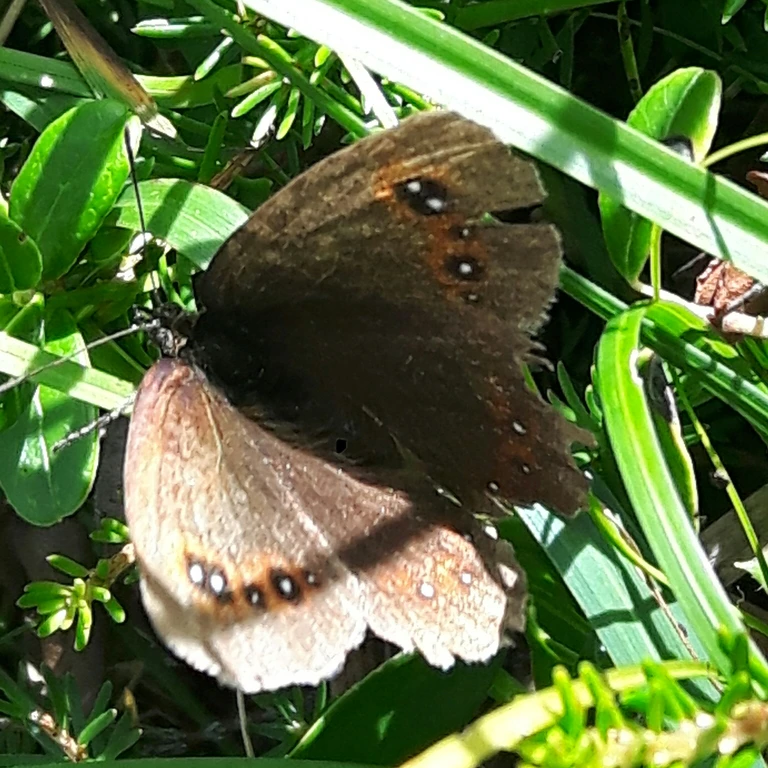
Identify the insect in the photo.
Erebia aethiops
